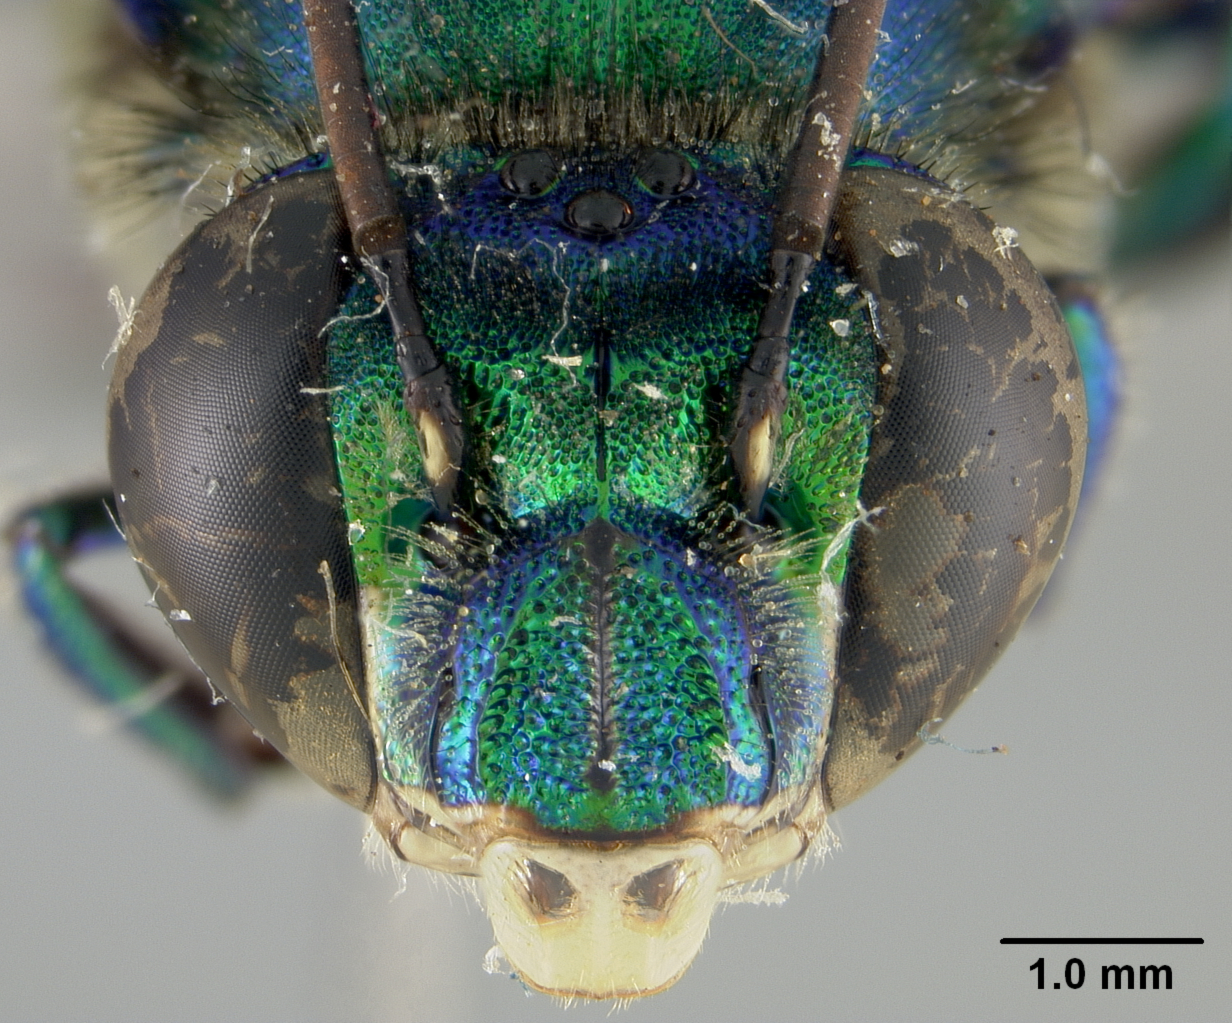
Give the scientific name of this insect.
Euglossa allosticta
